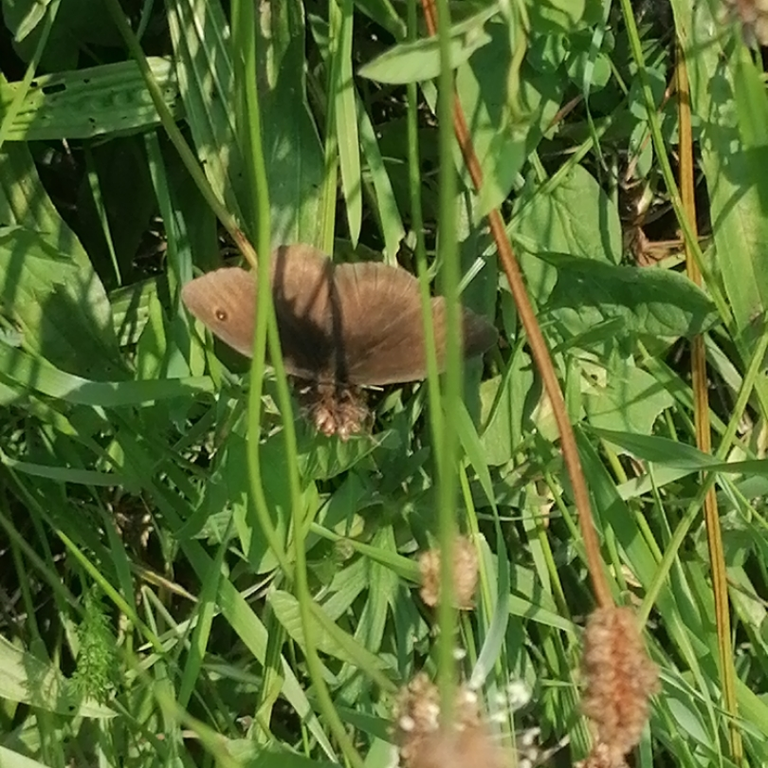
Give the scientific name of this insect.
Maniola jurtina
